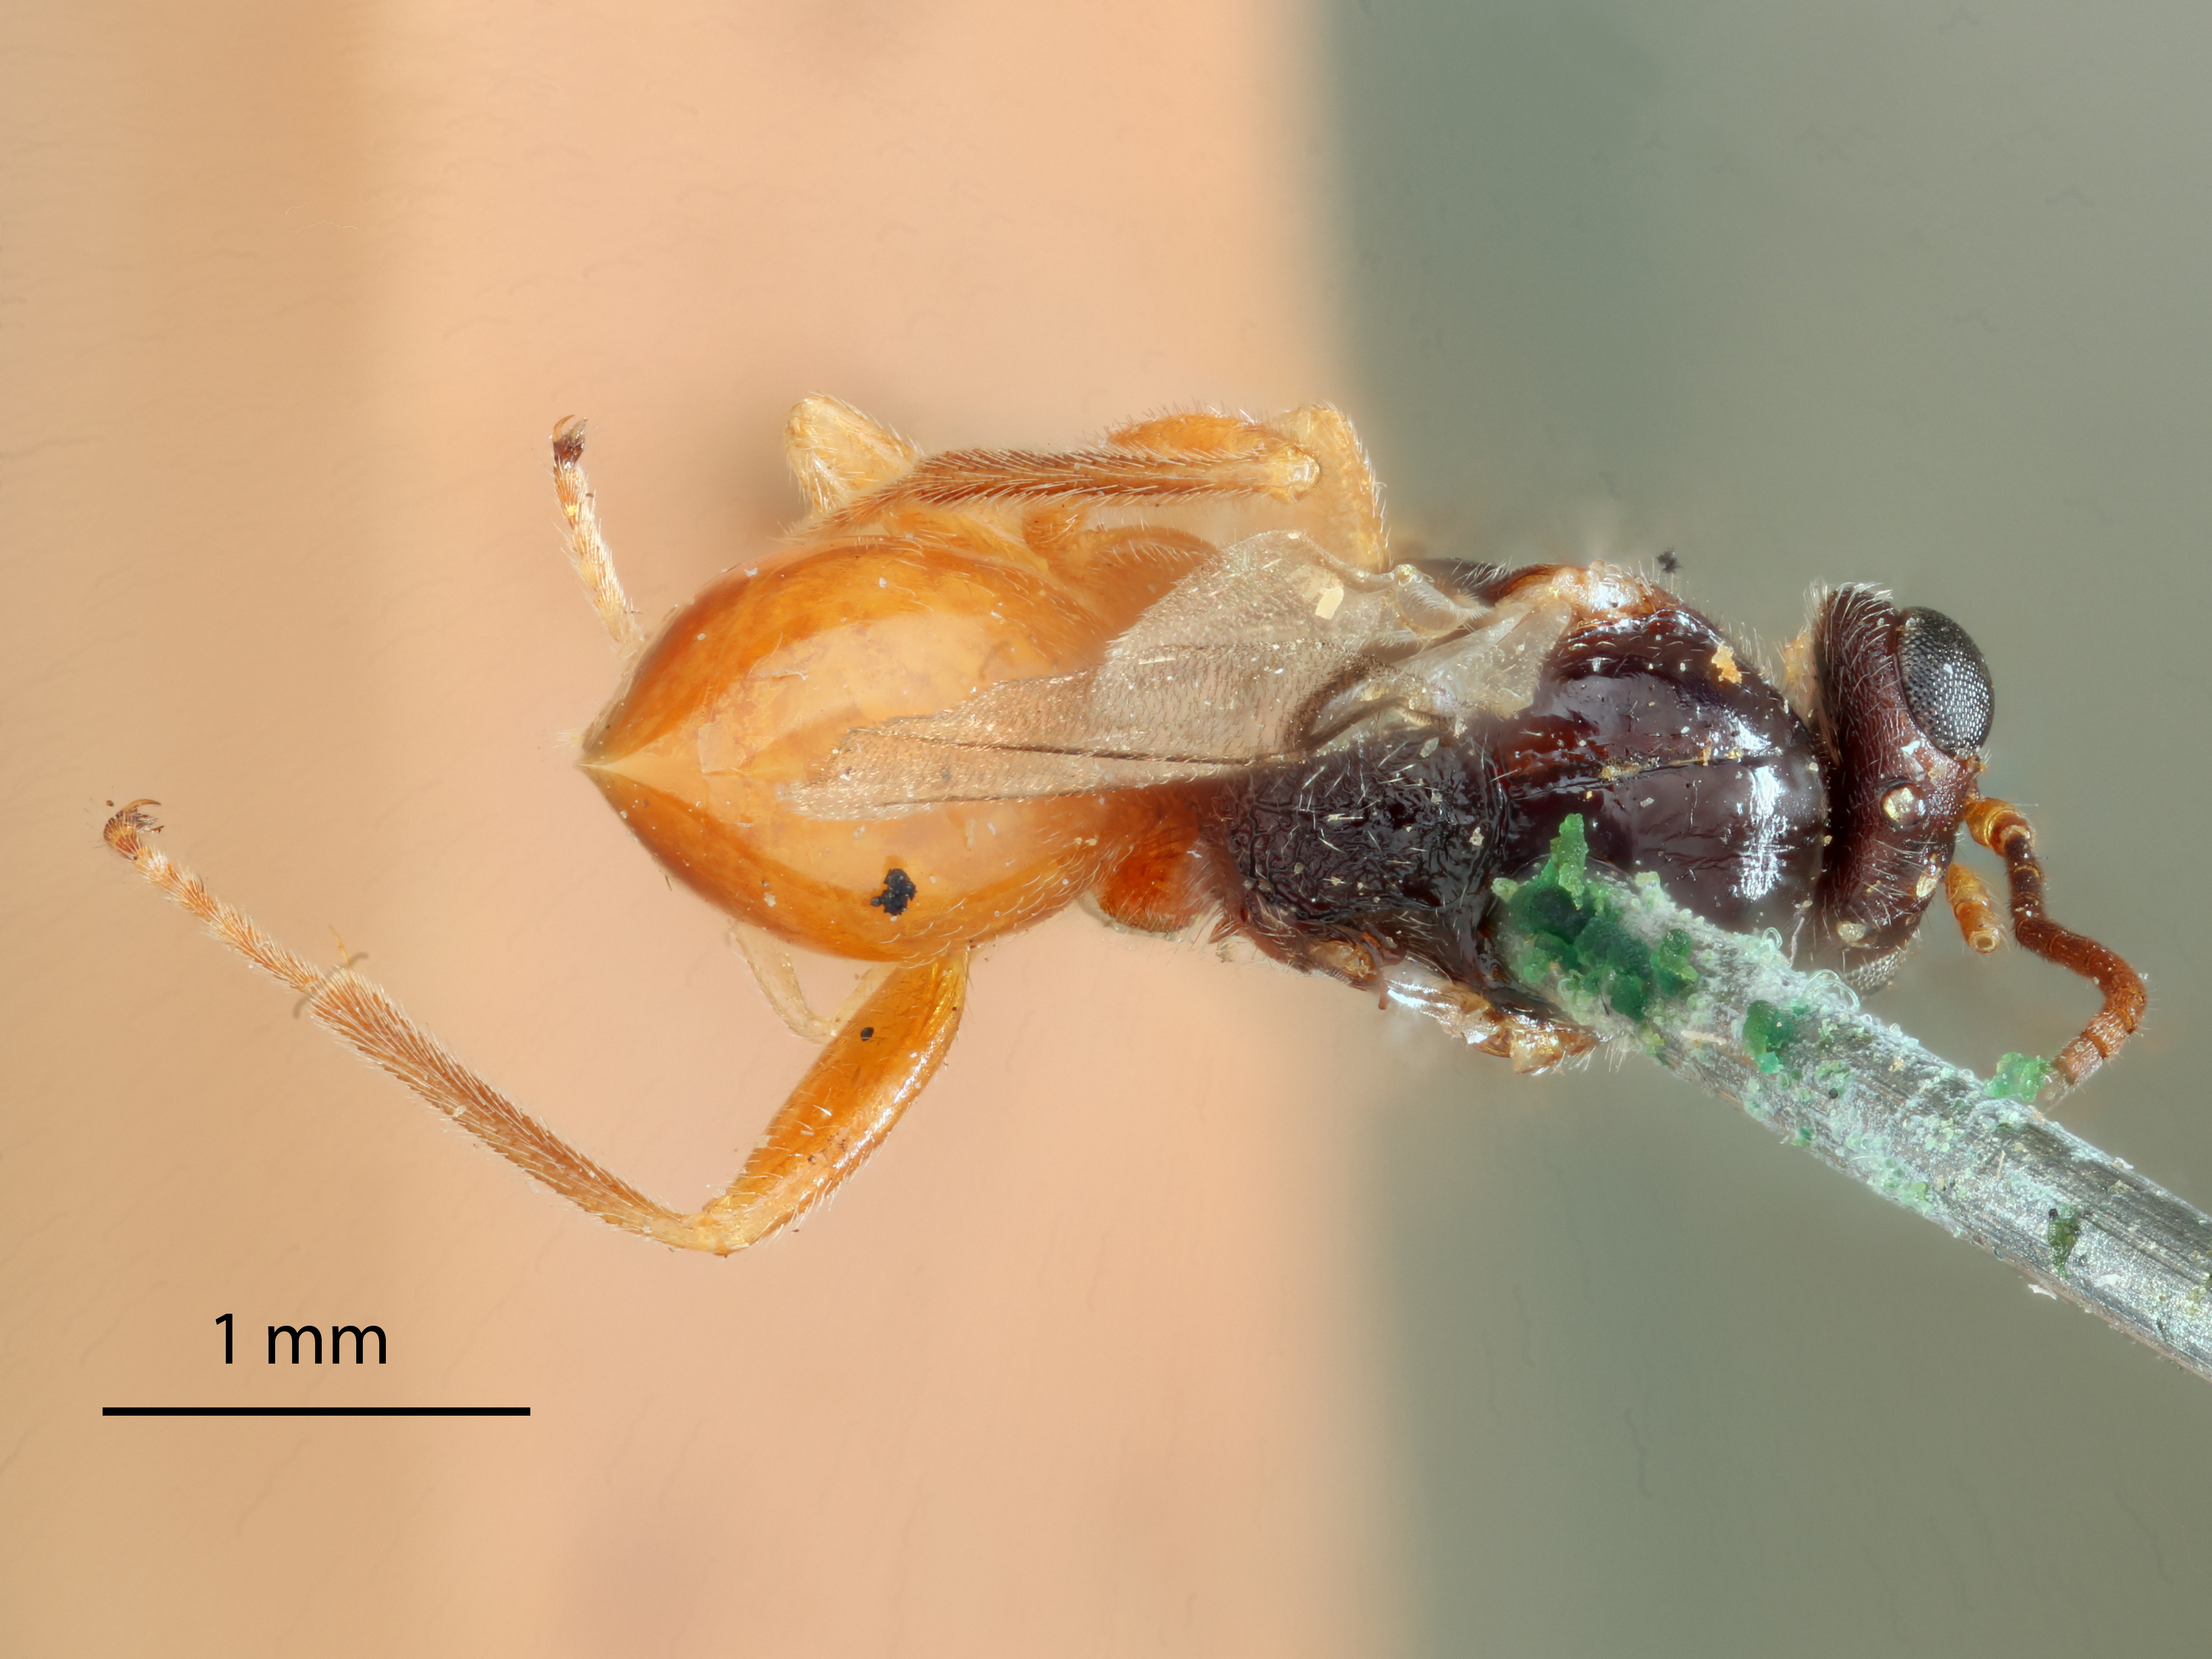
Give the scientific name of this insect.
Dryophanta texana
